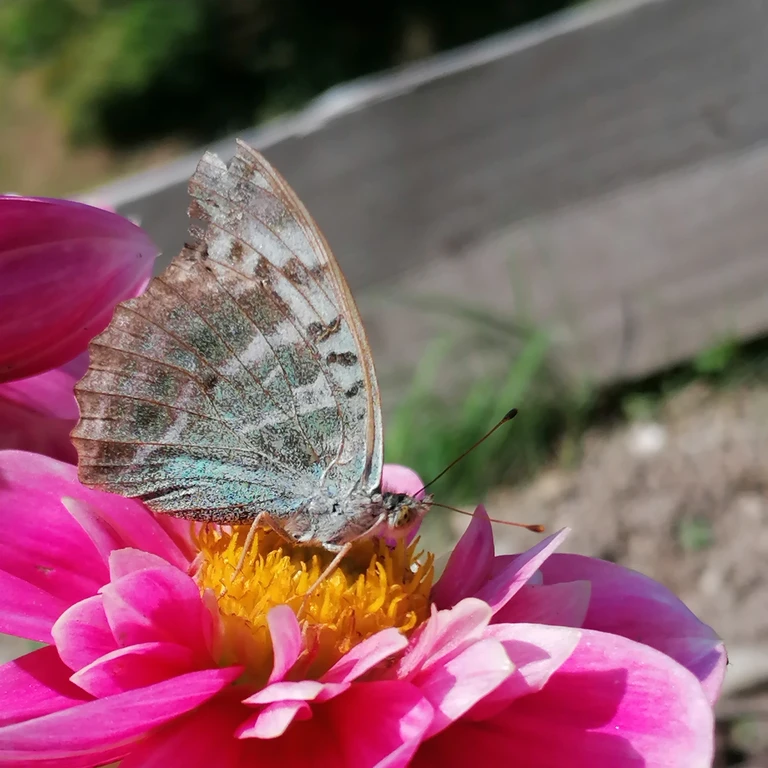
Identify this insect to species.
Argynnis paphia
